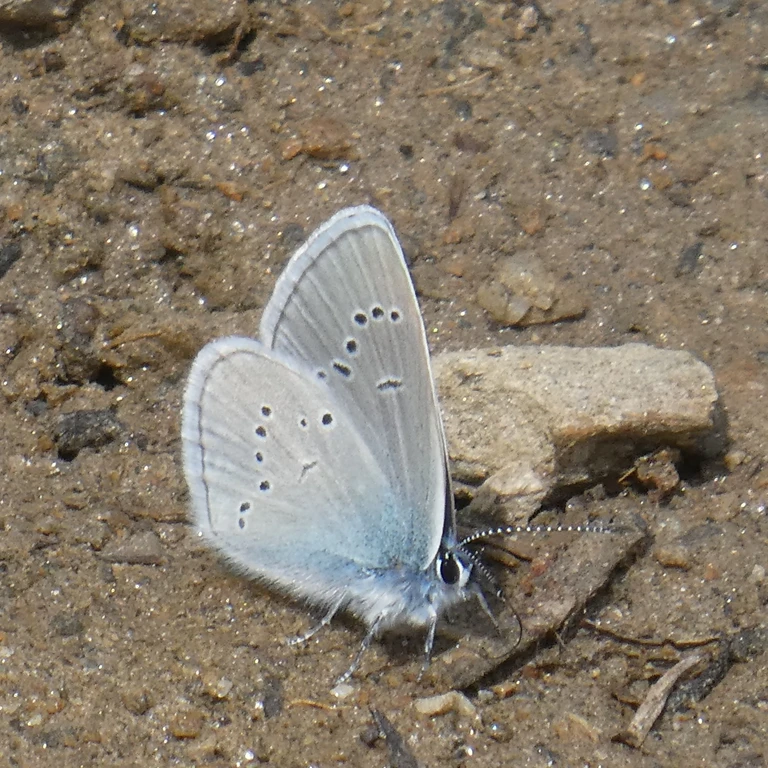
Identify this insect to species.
Cyaniris semiargus
